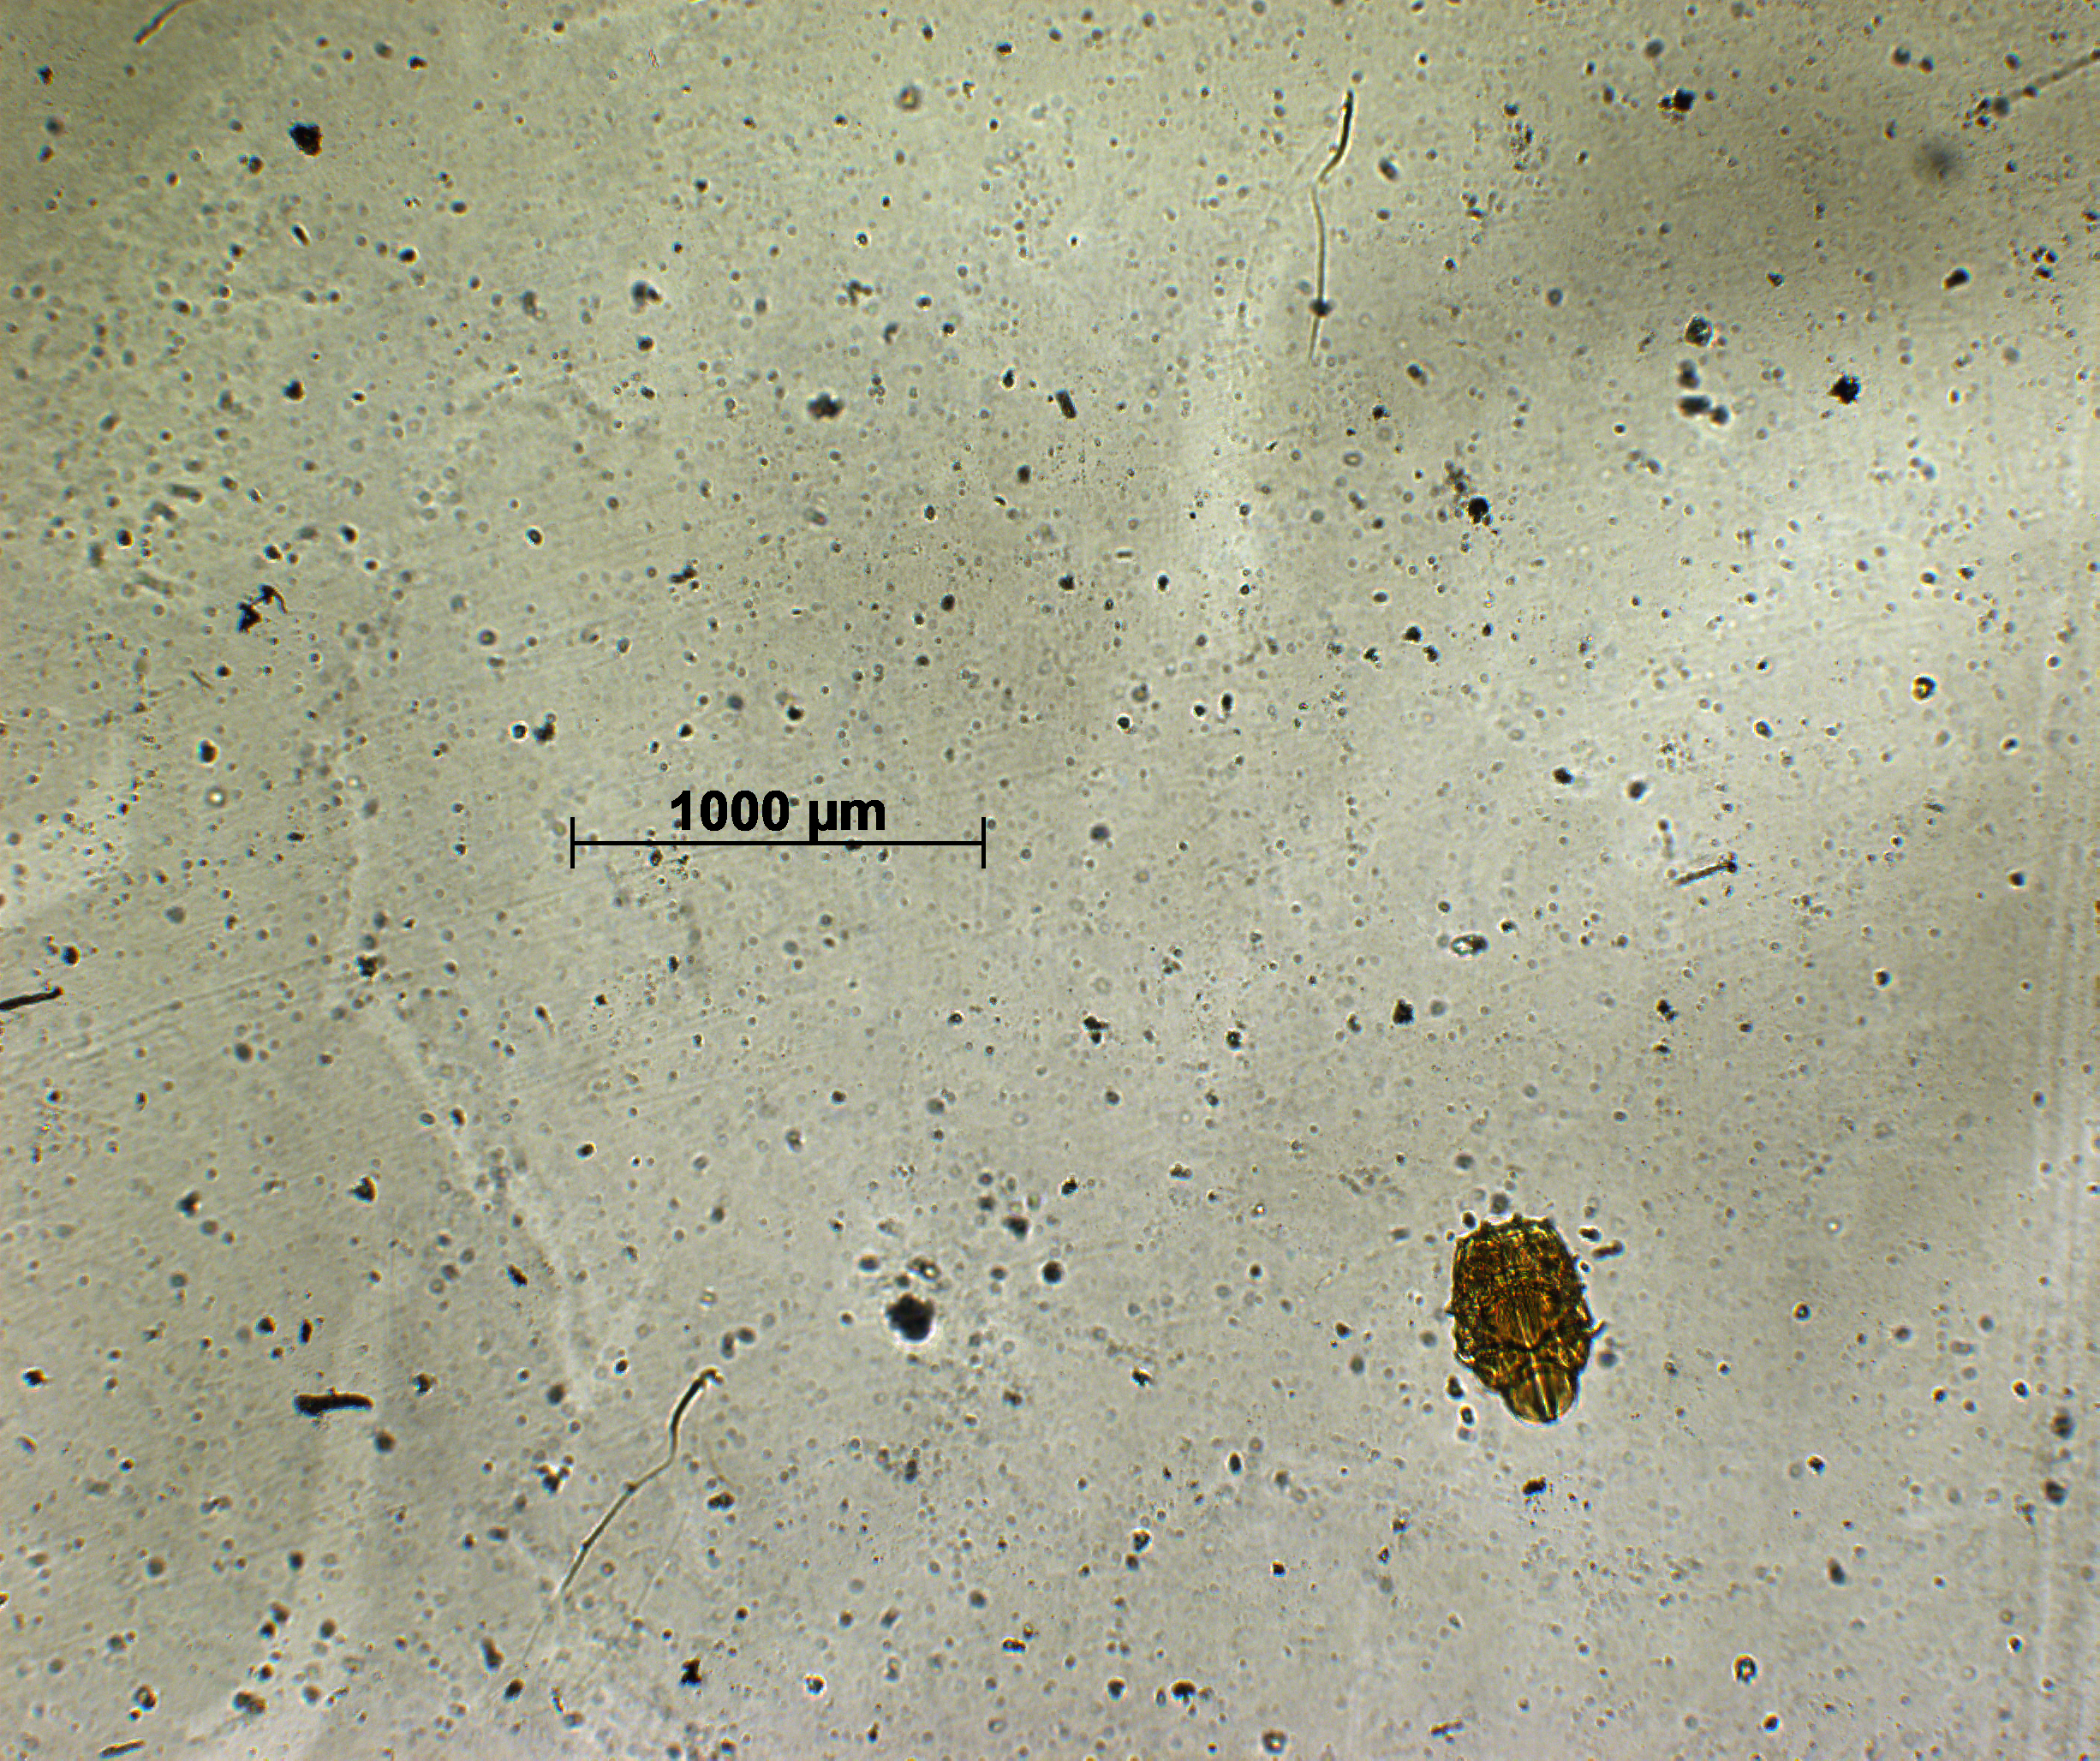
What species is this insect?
Chaetospilisca indica
